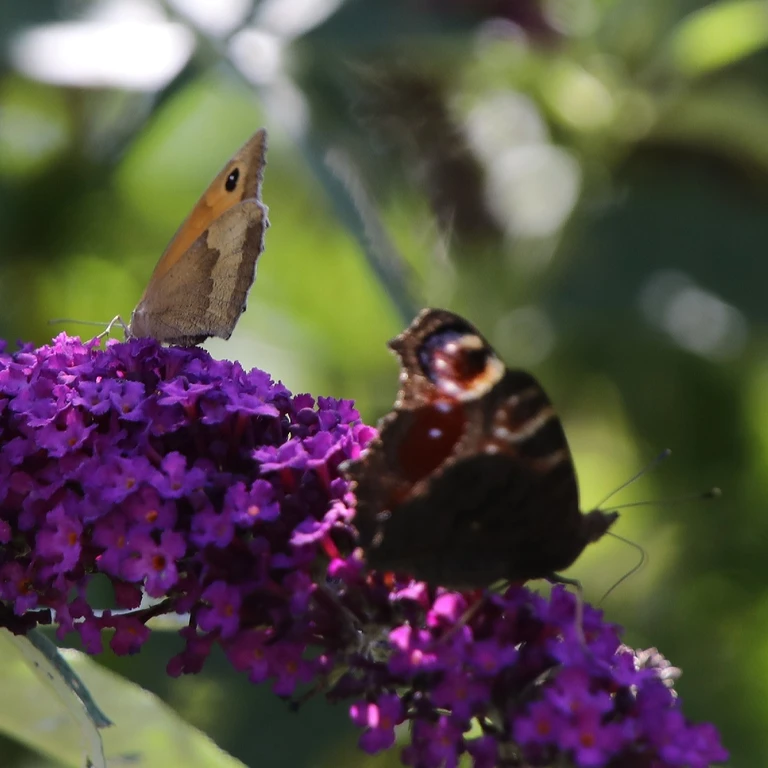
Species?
Maniola jurtina
